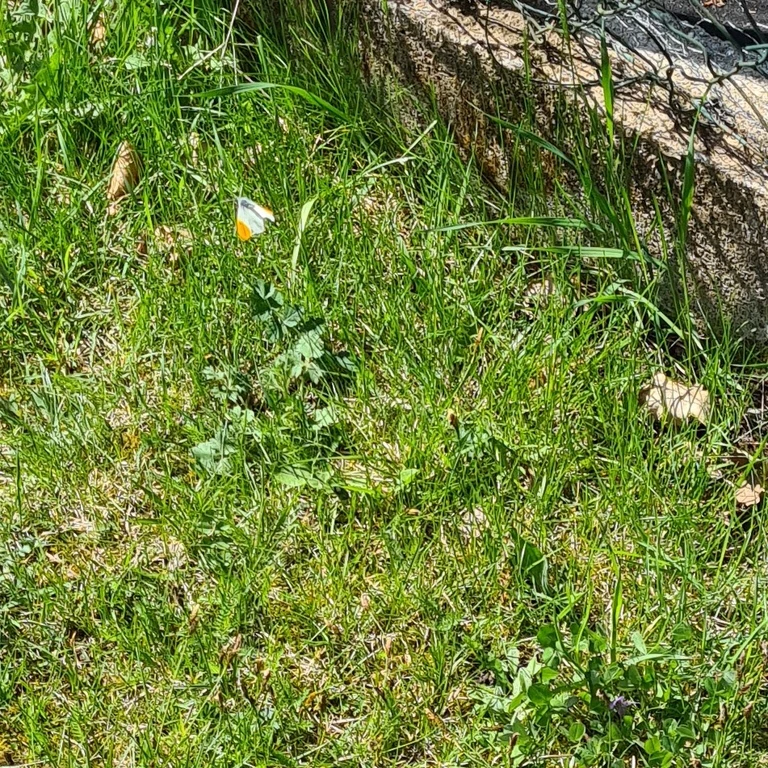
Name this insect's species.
Anthocharis cardamines
